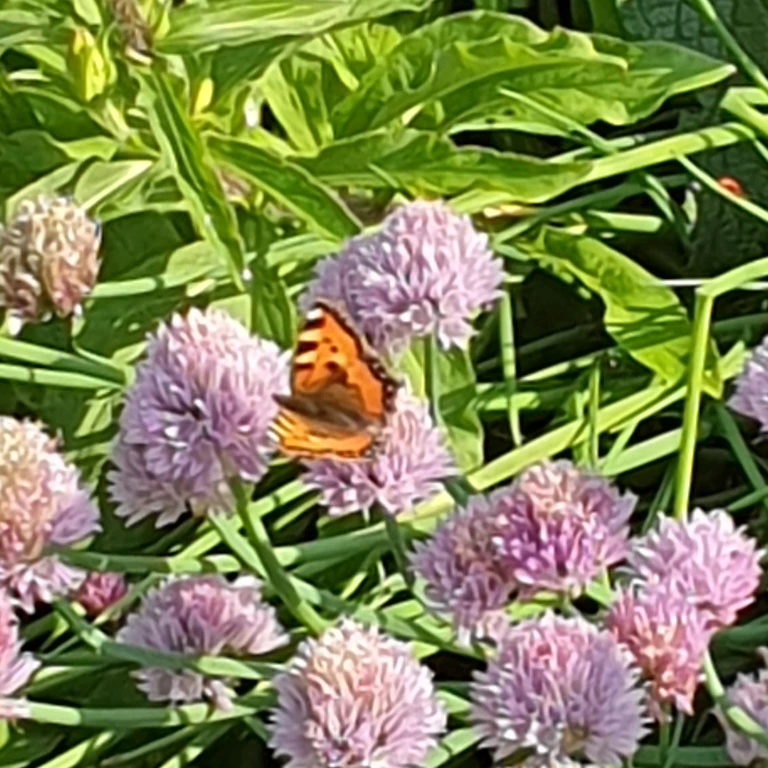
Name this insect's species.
Aglais urticae
